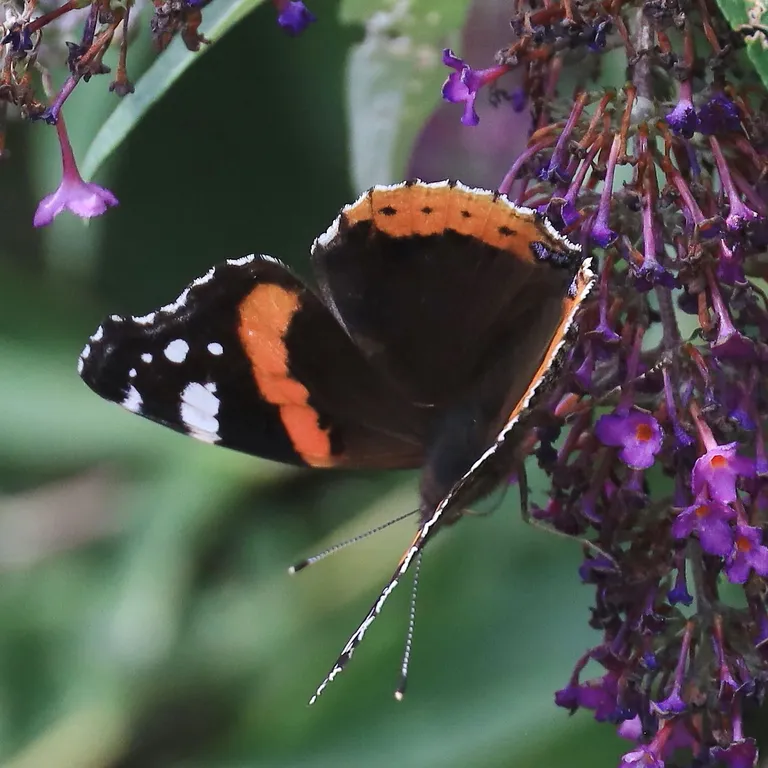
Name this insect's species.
Vanessa atalanta
